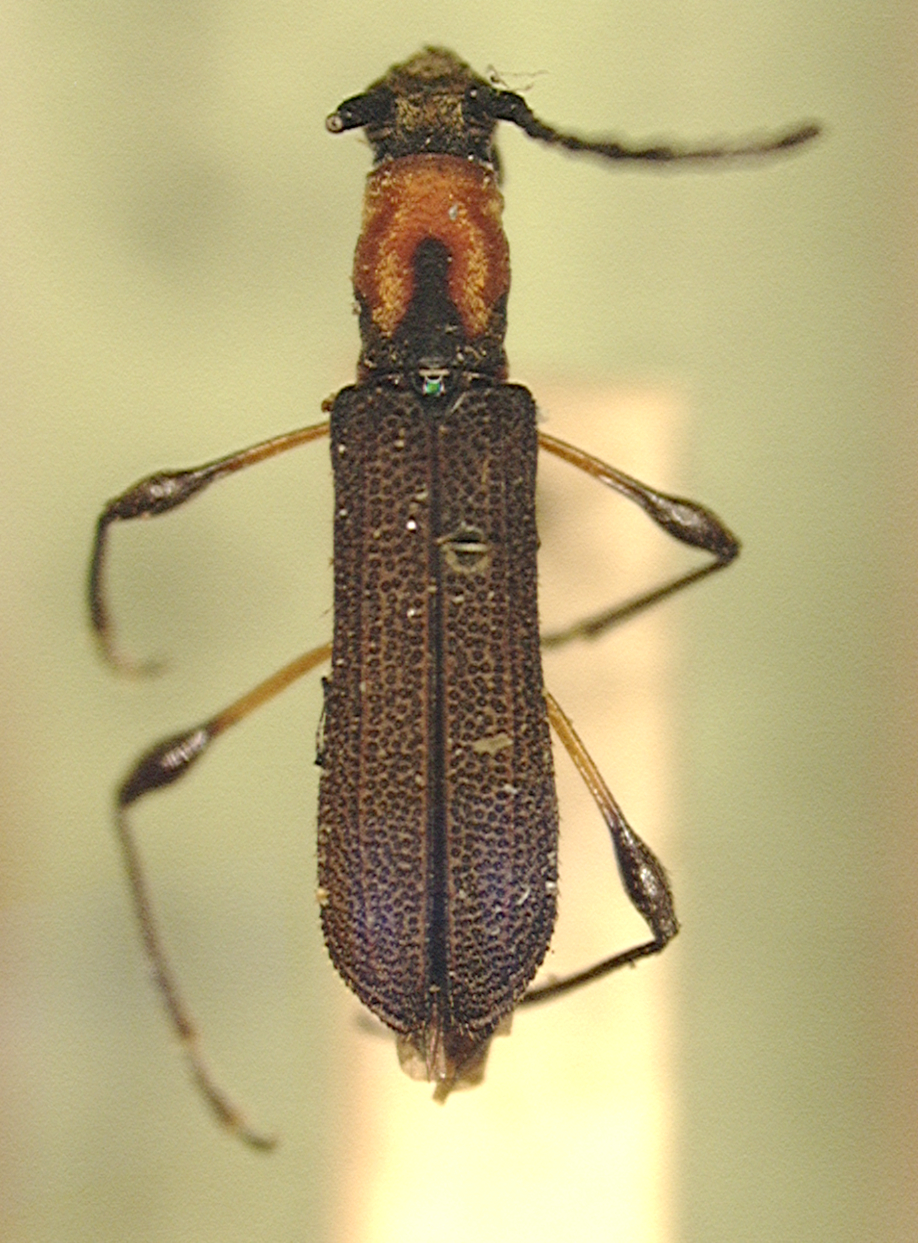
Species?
Dihammophora aurovittata (also Dihammaphora aurovittata)
